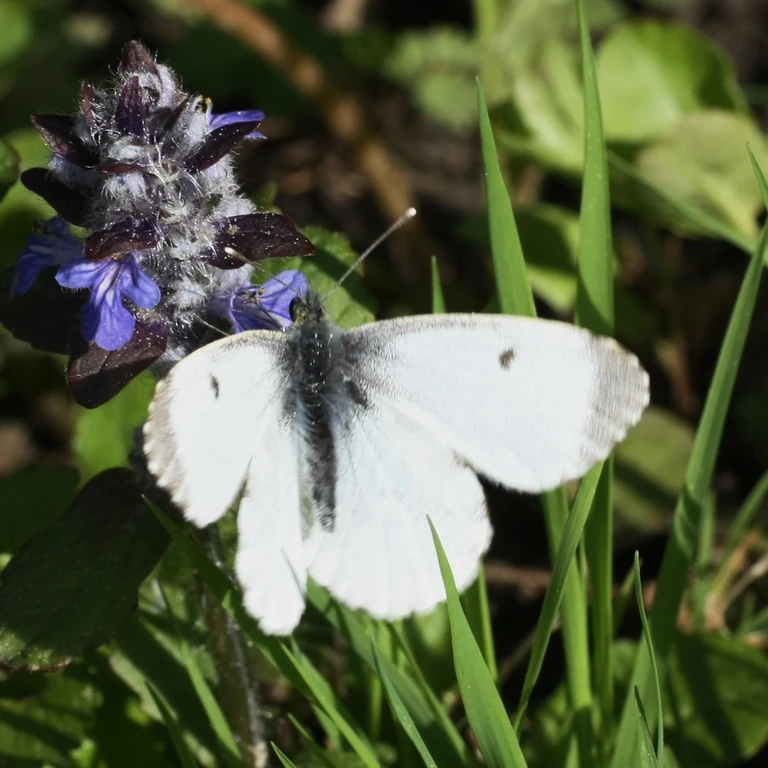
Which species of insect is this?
Anthocharis cardamines
